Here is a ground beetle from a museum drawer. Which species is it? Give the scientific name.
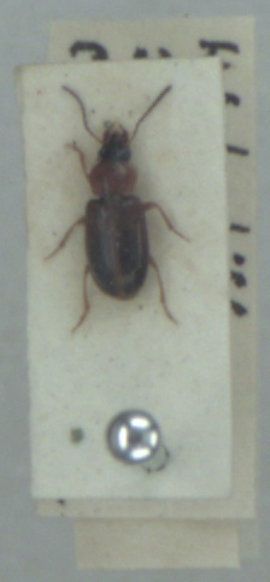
Acupalpus flavicollis
